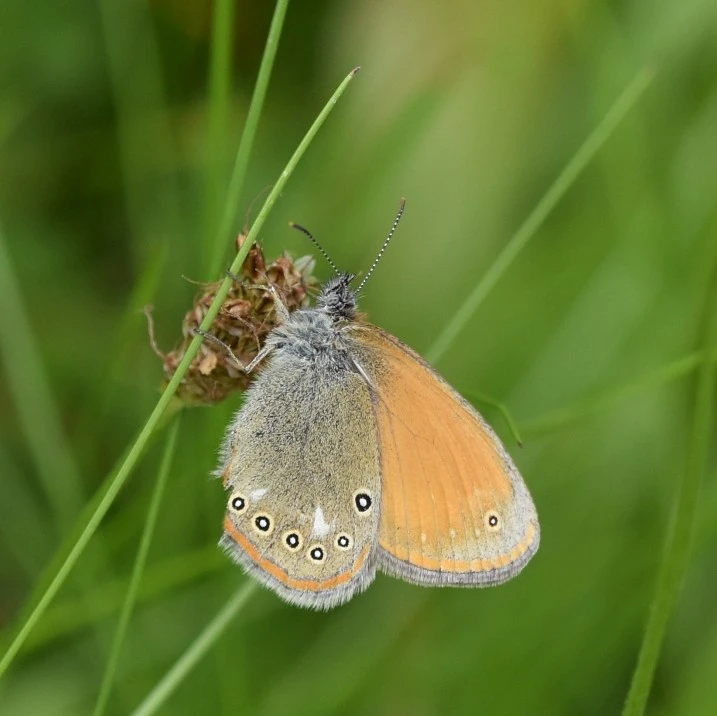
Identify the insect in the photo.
Coenonympha glycerion (also Coenonympha iphis)
